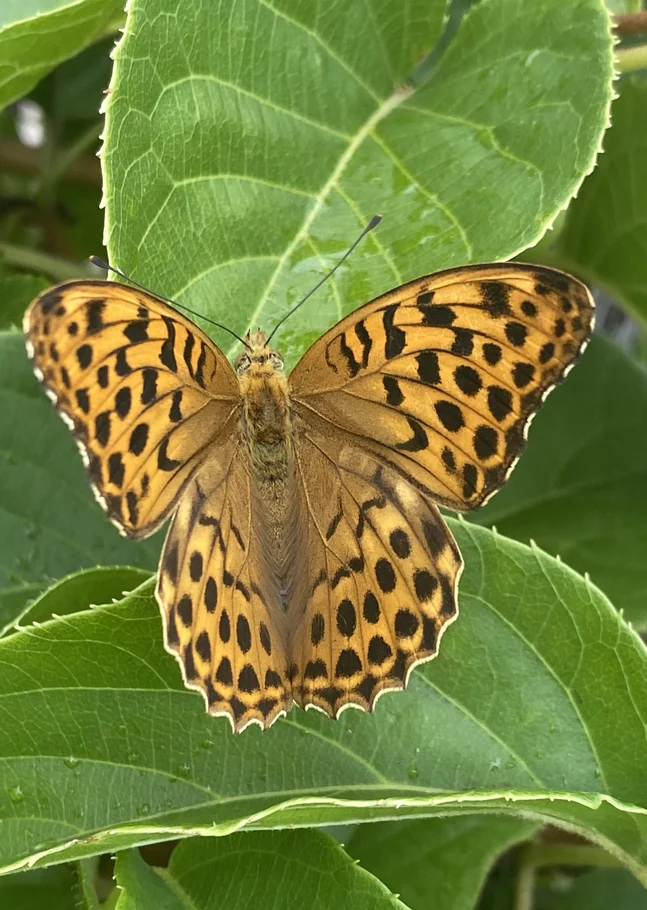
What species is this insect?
Argynnis paphia
